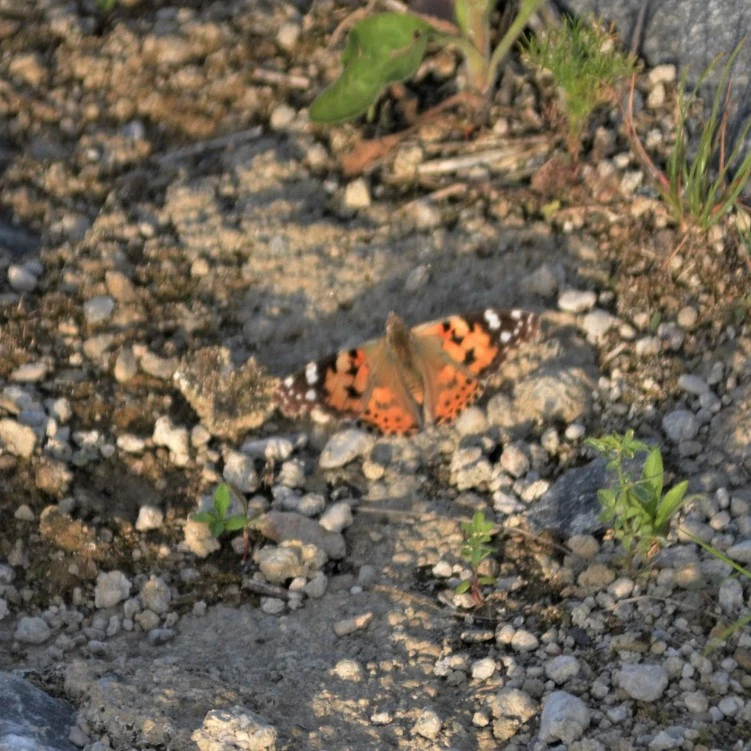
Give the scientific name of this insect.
Vanessa cardui
